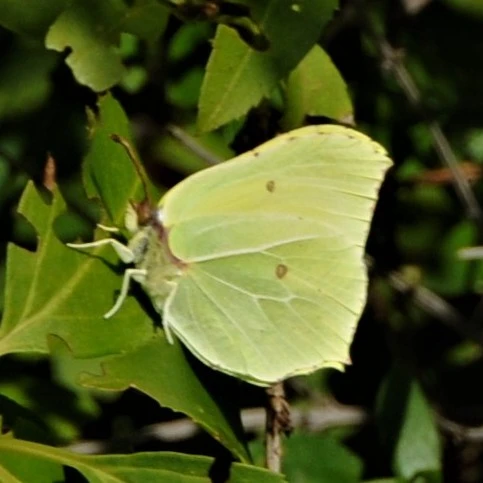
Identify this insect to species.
Gonepteryx rhamni
